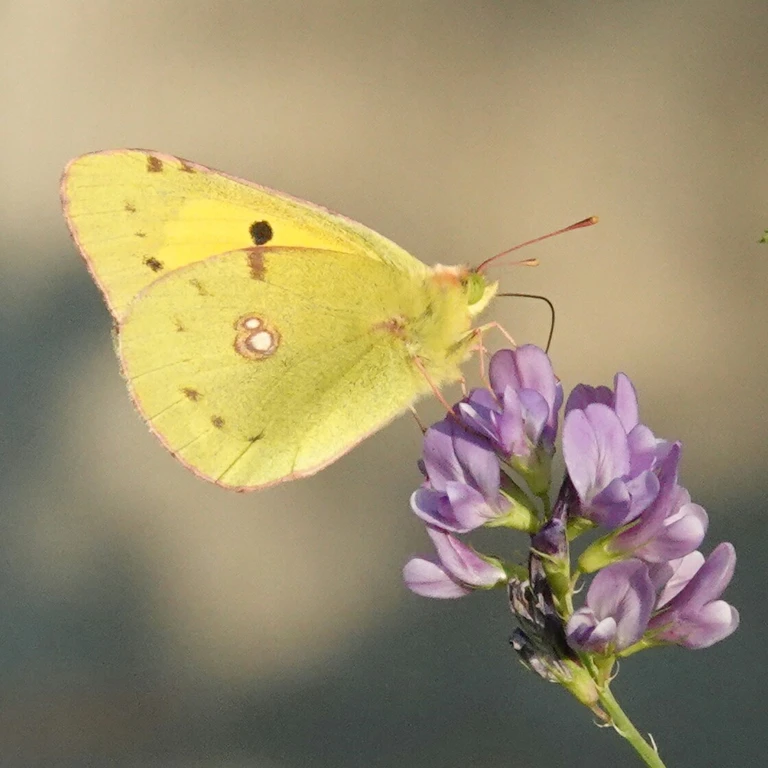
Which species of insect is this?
Colias croceus
